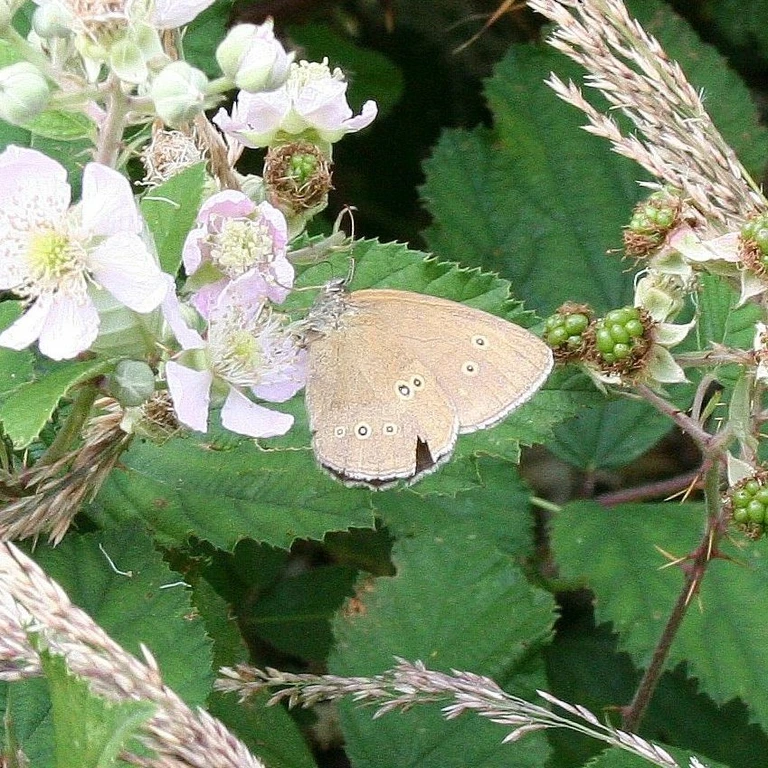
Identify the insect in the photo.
Aphantopus hyperantus
